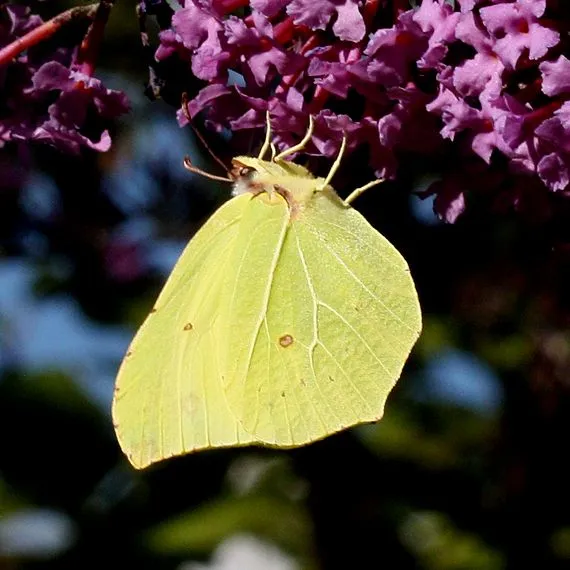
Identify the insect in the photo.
Gonepteryx rhamni
